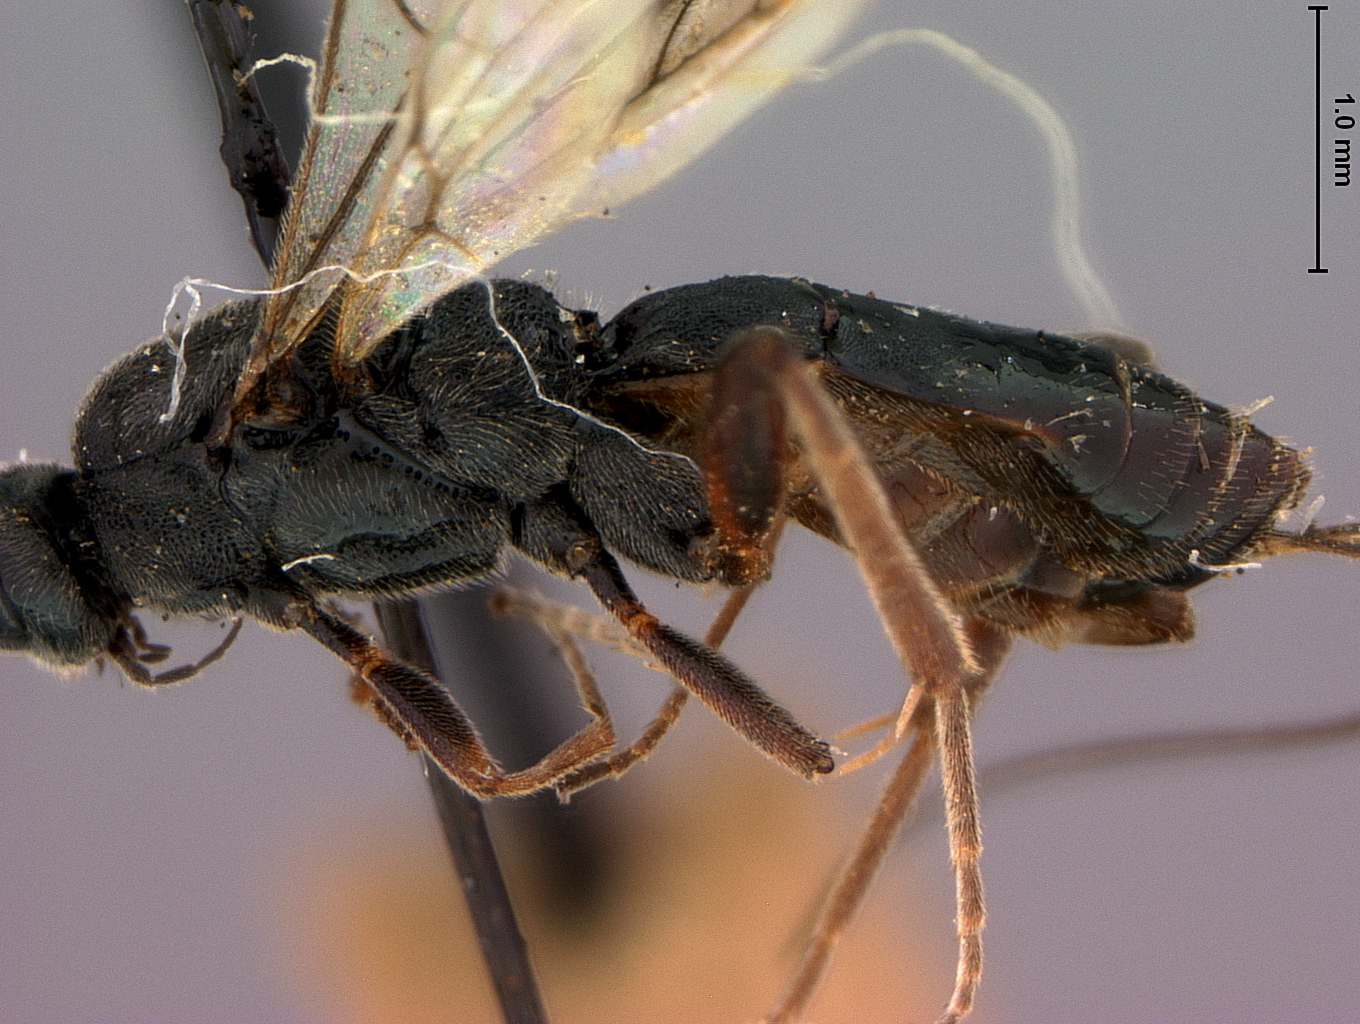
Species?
Orgilus buccatus
